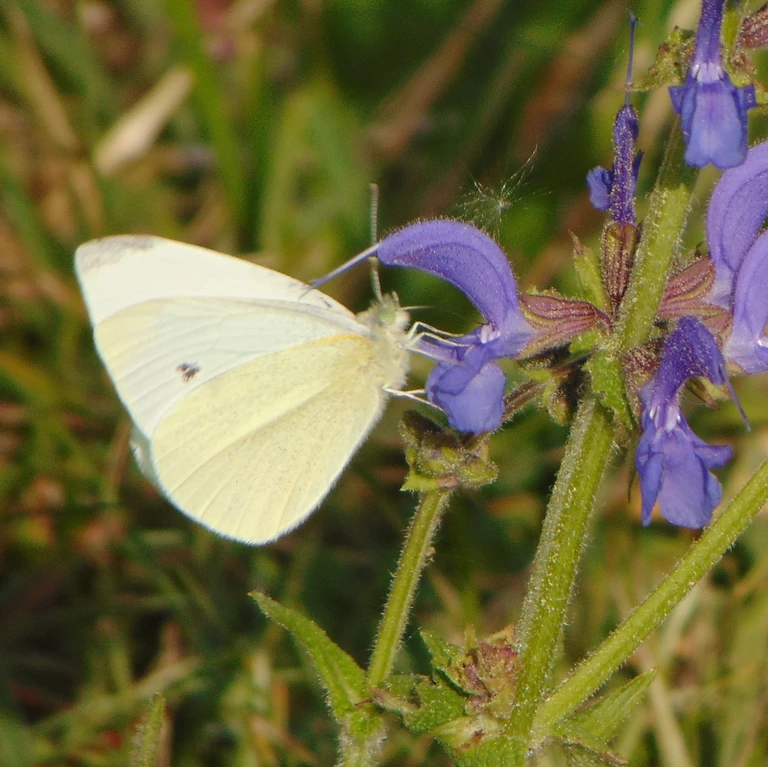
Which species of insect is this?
Pieris rapae
